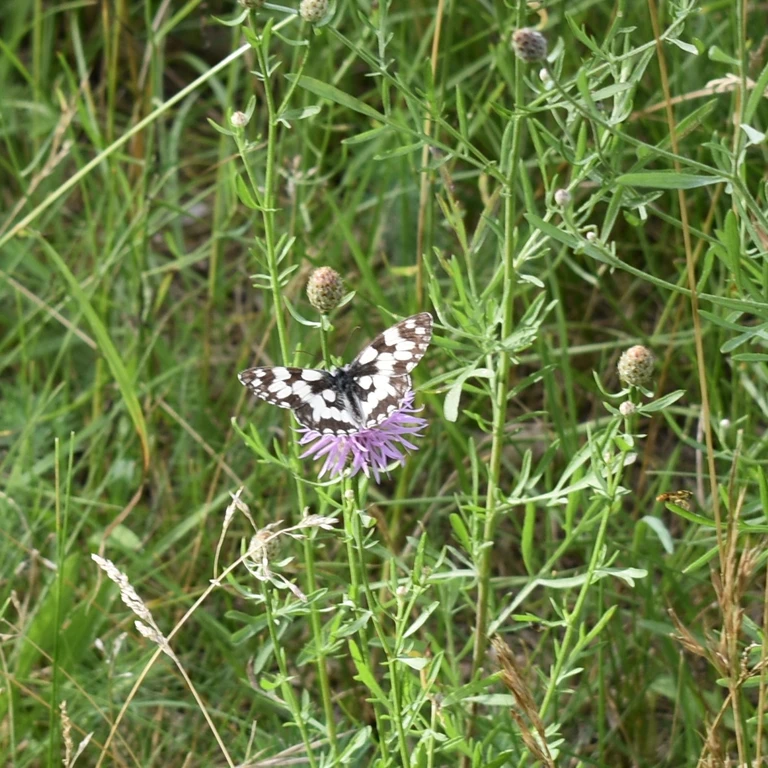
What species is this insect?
Melanargia galathea
